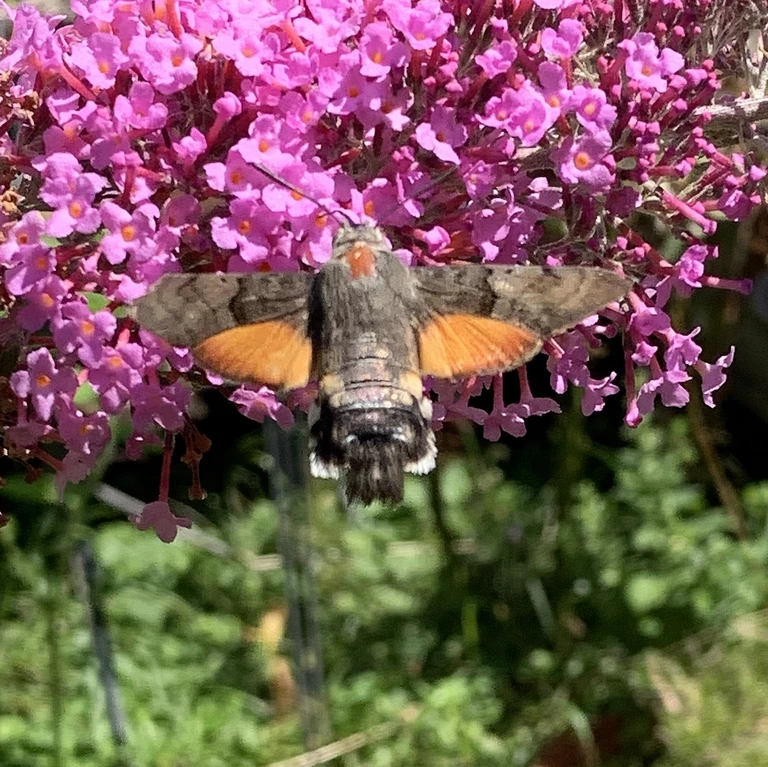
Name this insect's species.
Macroglossum stellatarum
